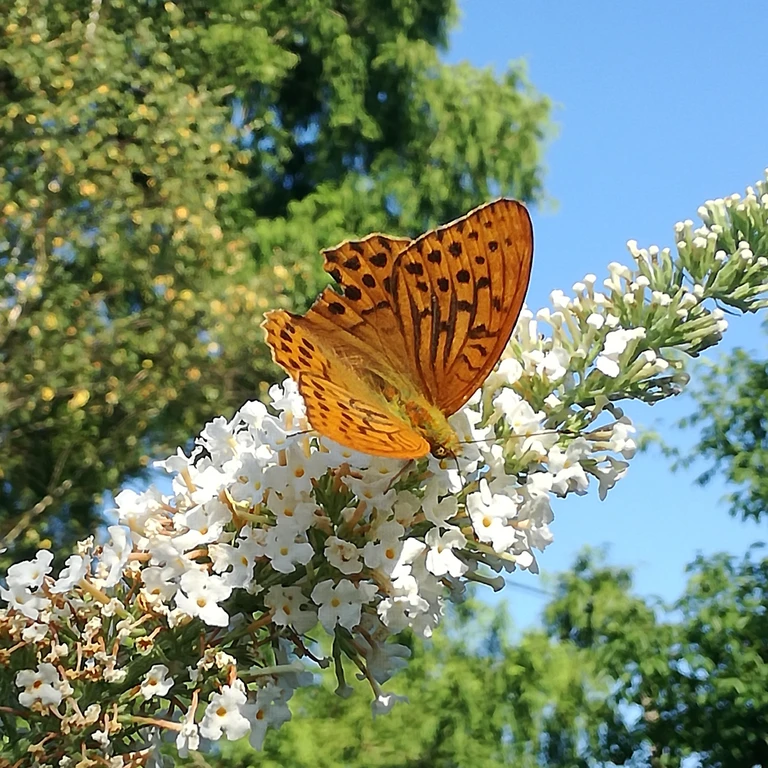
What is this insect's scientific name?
Argynnis paphia
